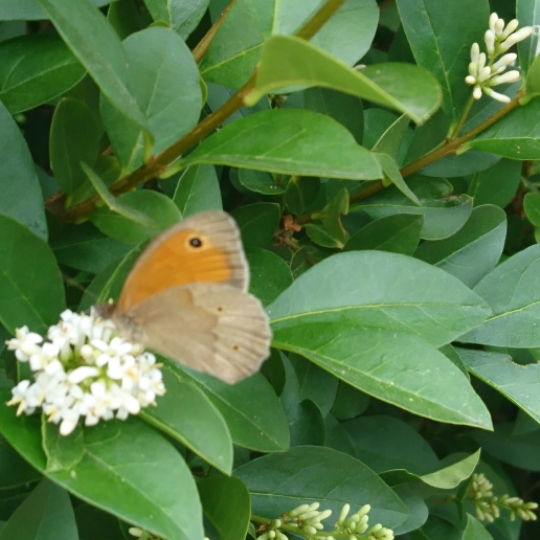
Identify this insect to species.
Maniola jurtina
